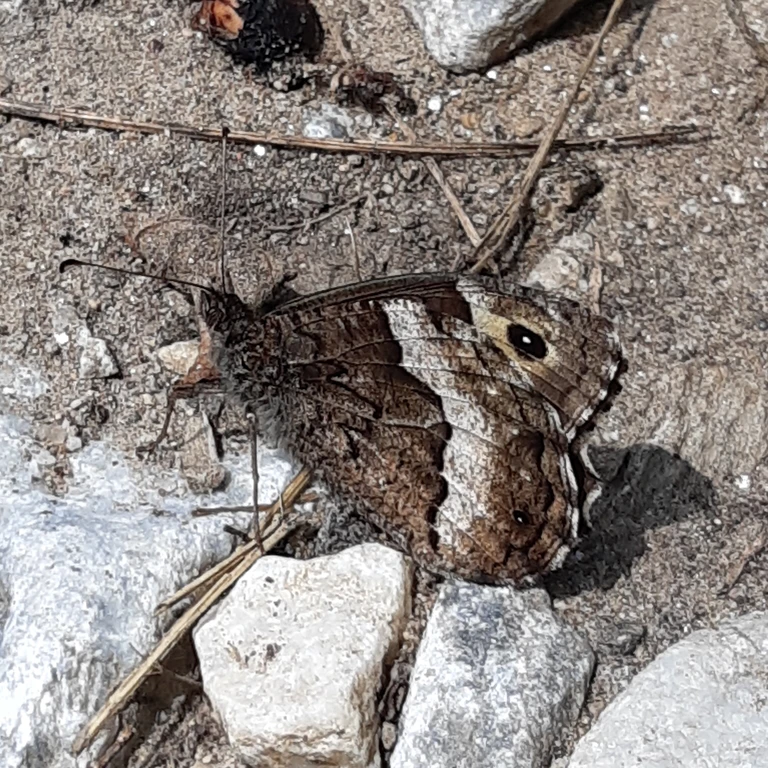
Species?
Hipparchia fagi
